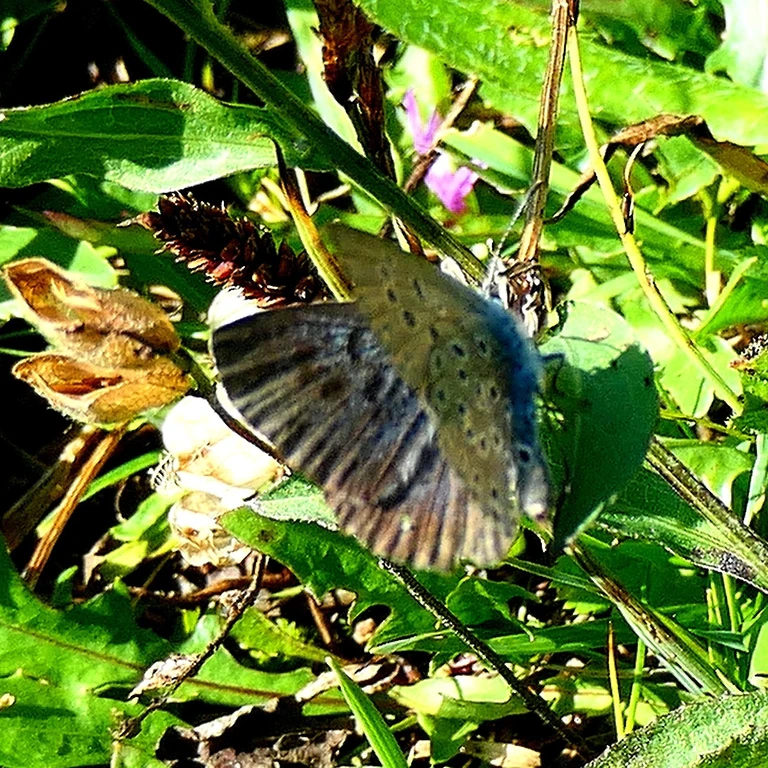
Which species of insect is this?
Phengaris arion (also Maculinea arion)
